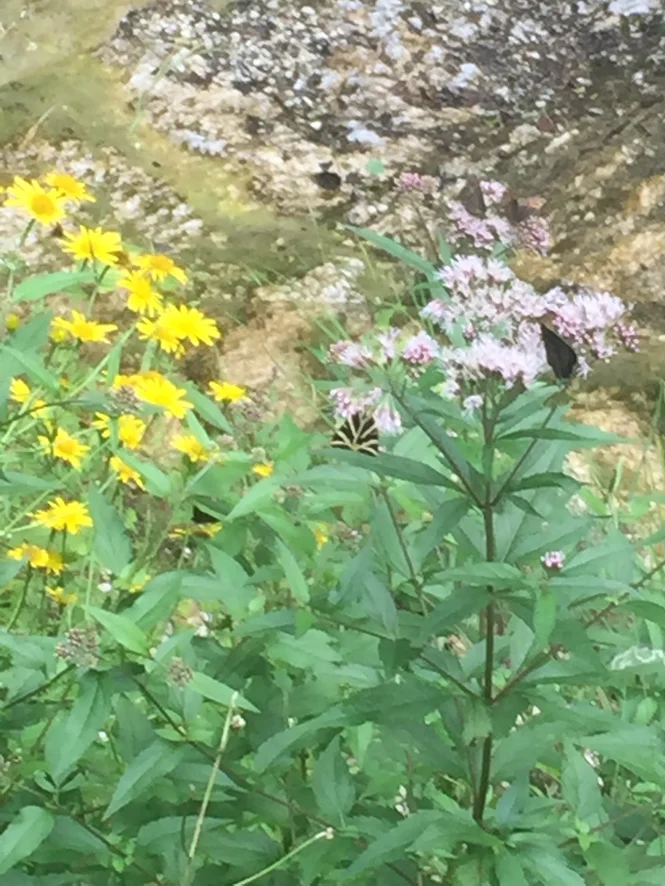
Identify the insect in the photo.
Euplagia quadripunctaria
